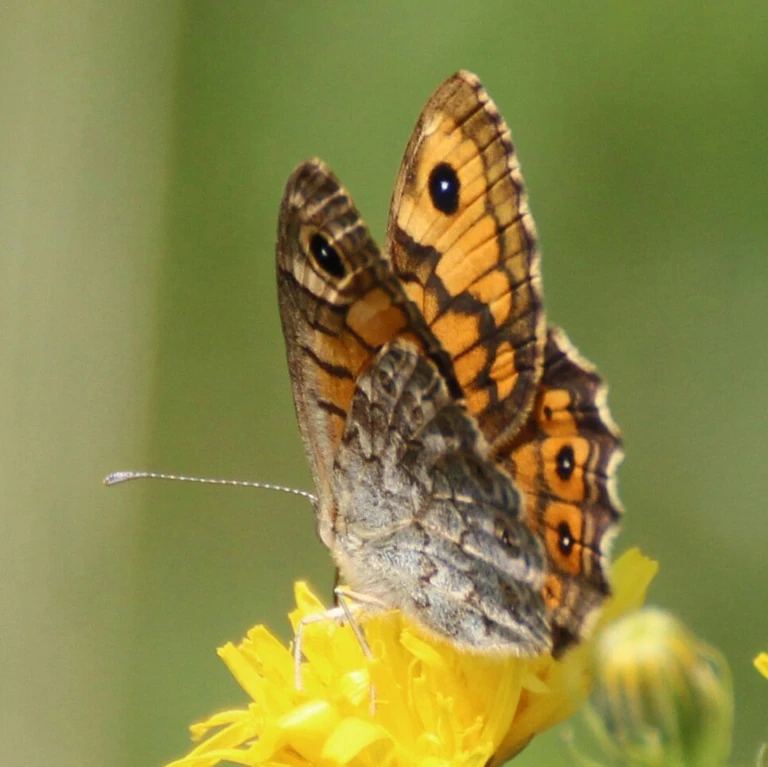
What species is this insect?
Lasiommata megera (also Pararge megera)
